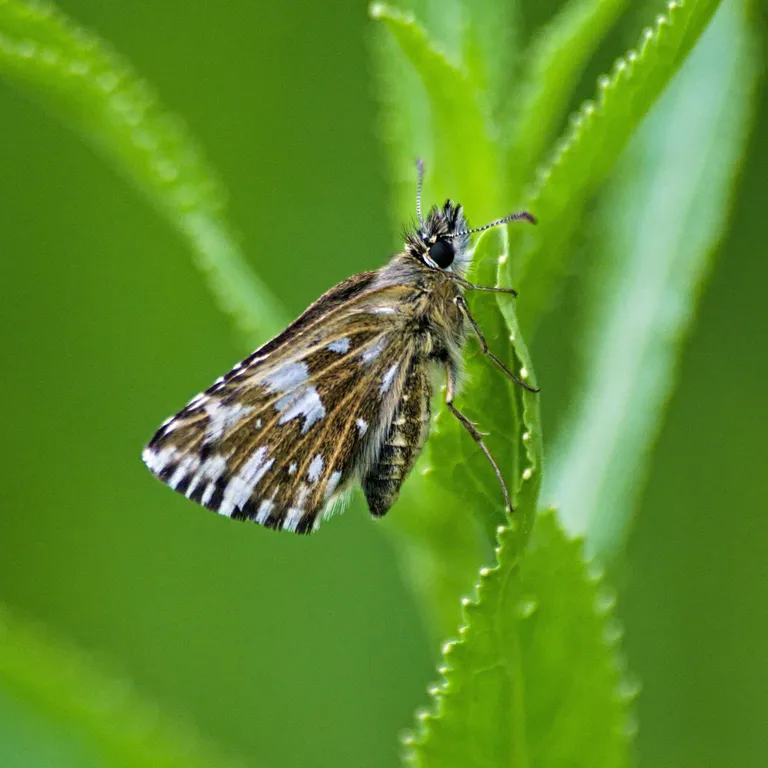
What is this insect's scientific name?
Pyrgus malvae
